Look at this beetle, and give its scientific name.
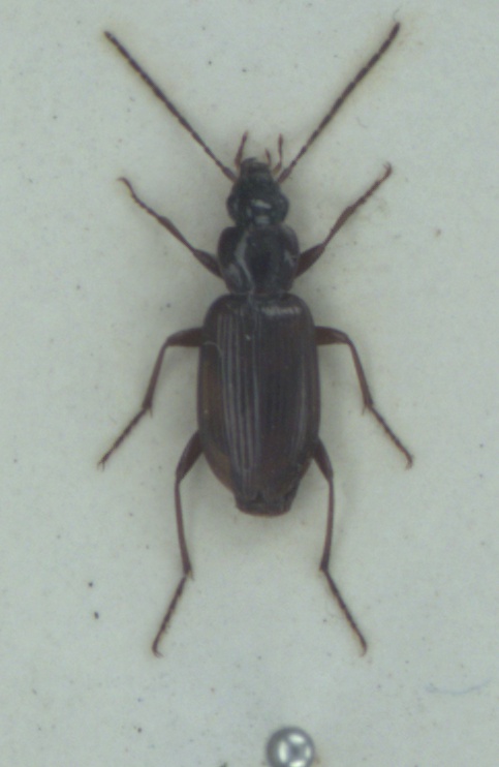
Platynus livens
